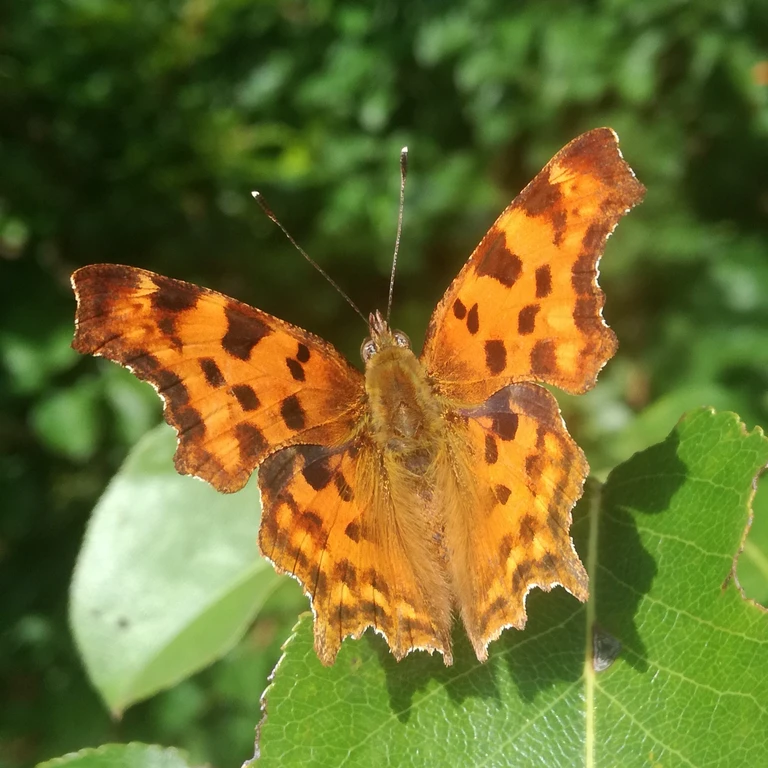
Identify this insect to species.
Polygonia c-album
